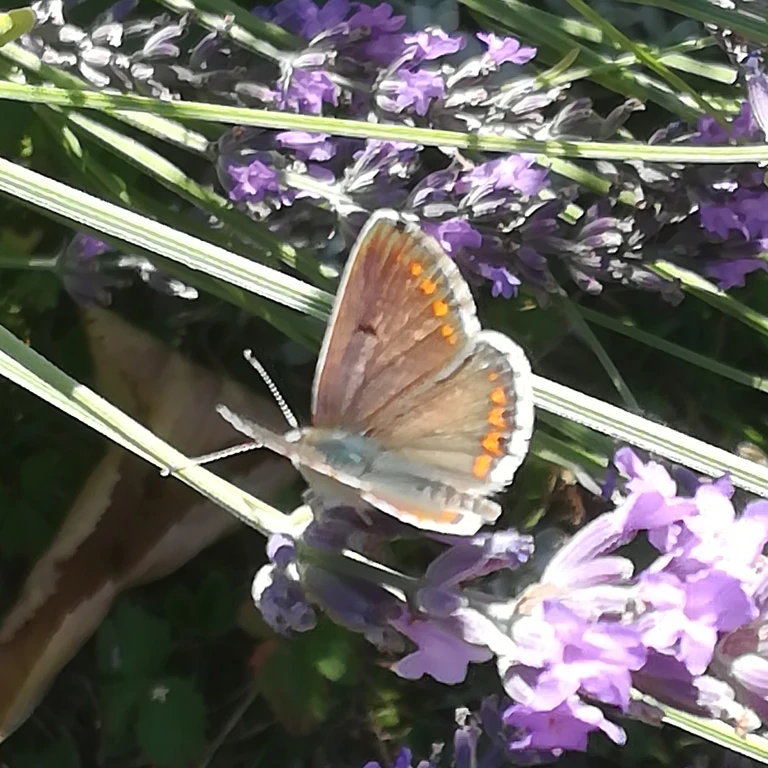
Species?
Aricia agestis/artaxerxes
